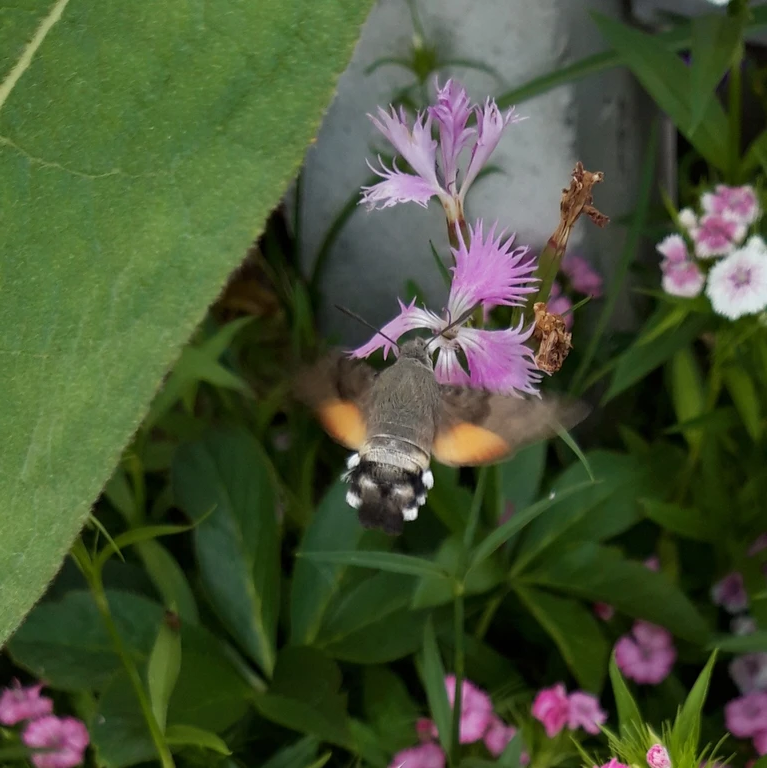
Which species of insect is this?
Macroglossum stellatarum
